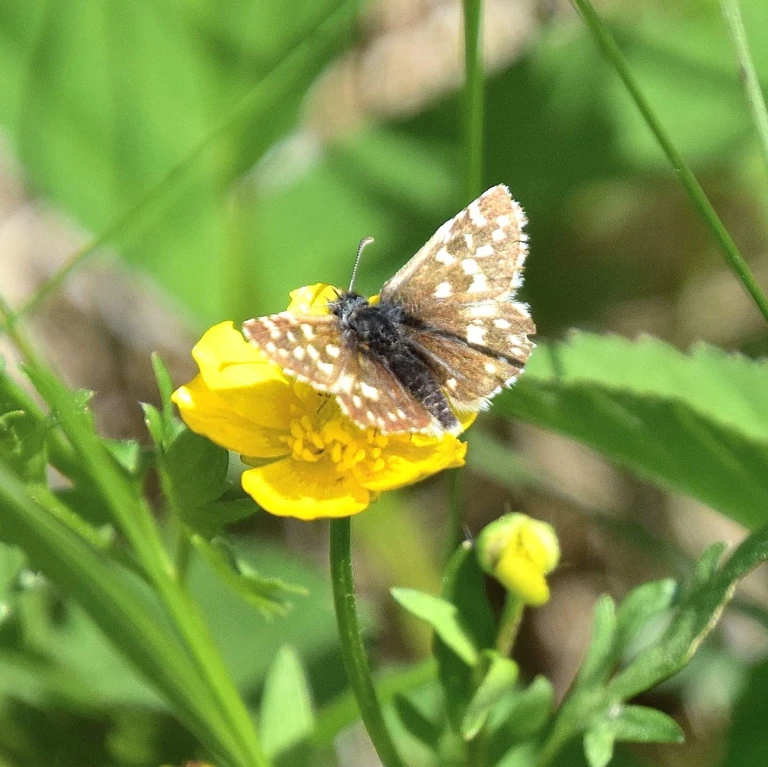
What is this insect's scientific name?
Pyrgus malvae
